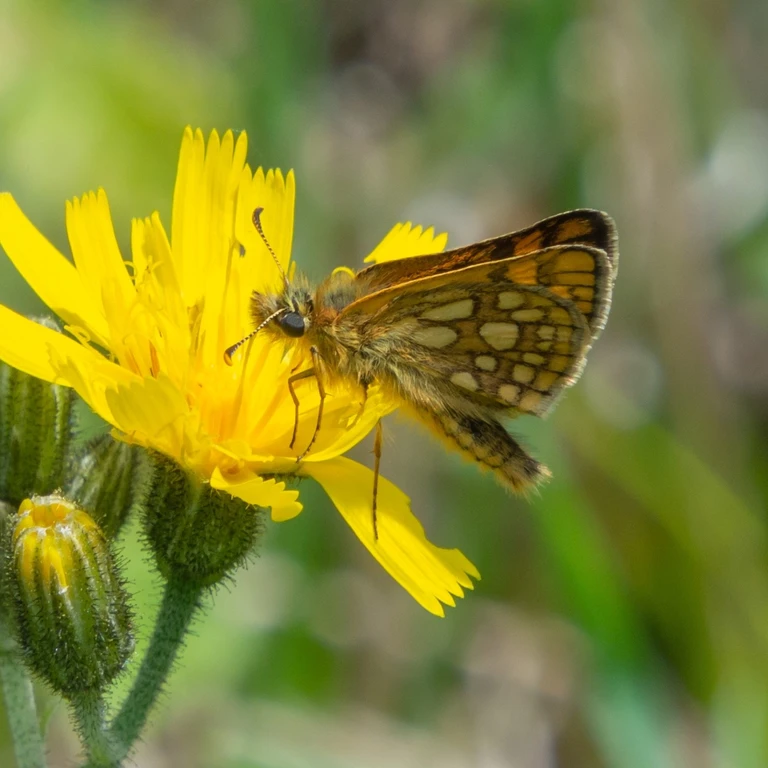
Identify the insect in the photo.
Carterocephalus palaemon
